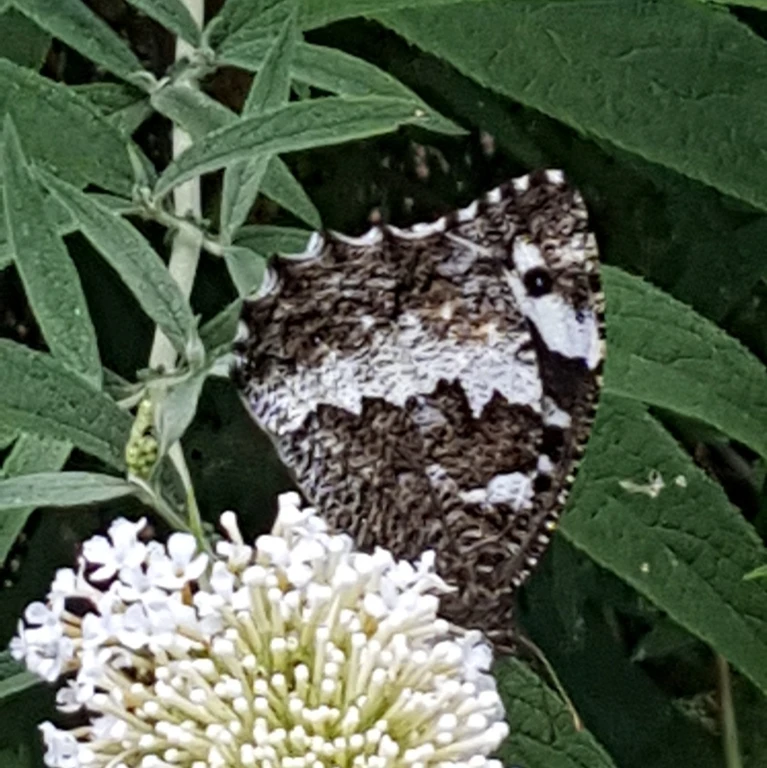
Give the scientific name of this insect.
Brintesia circe
